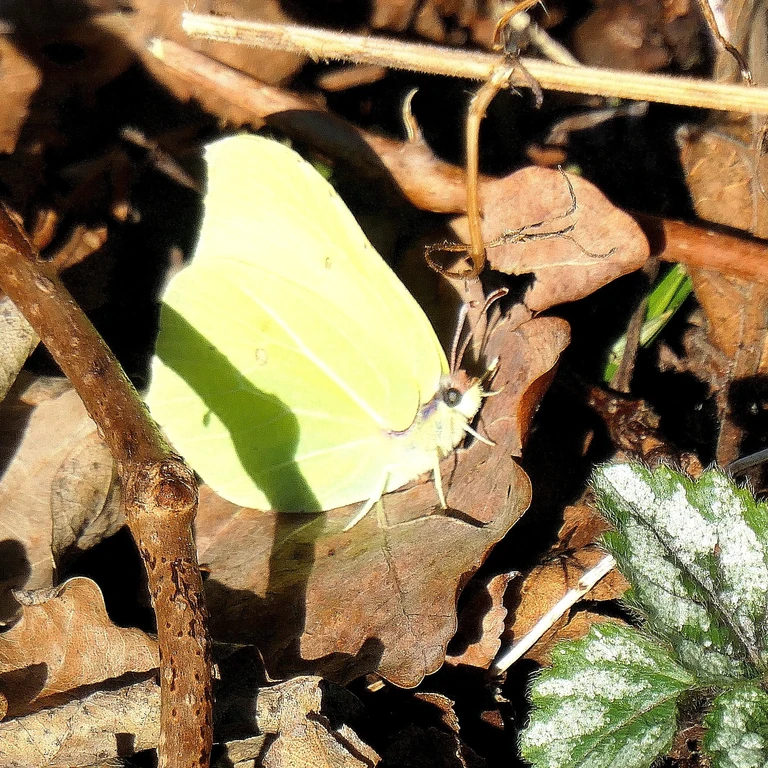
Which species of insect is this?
Gonepteryx rhamni
